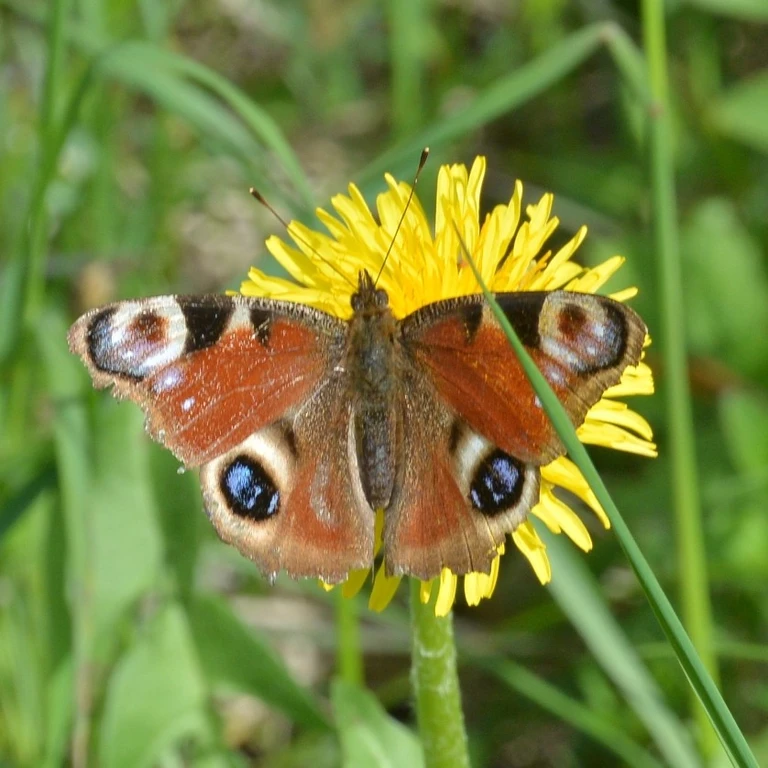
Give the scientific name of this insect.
Aglais io
